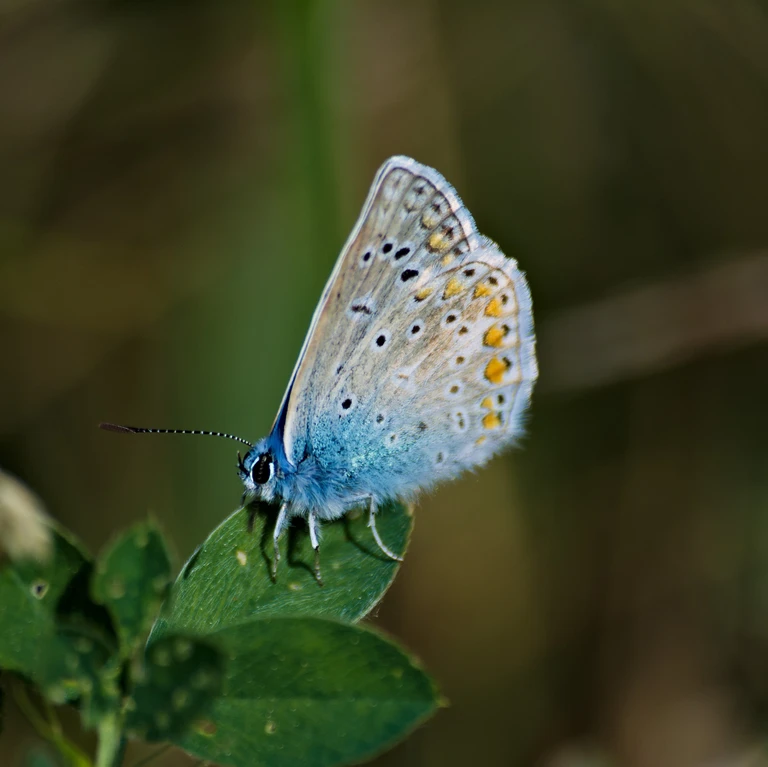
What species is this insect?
Polyommatus icarus
